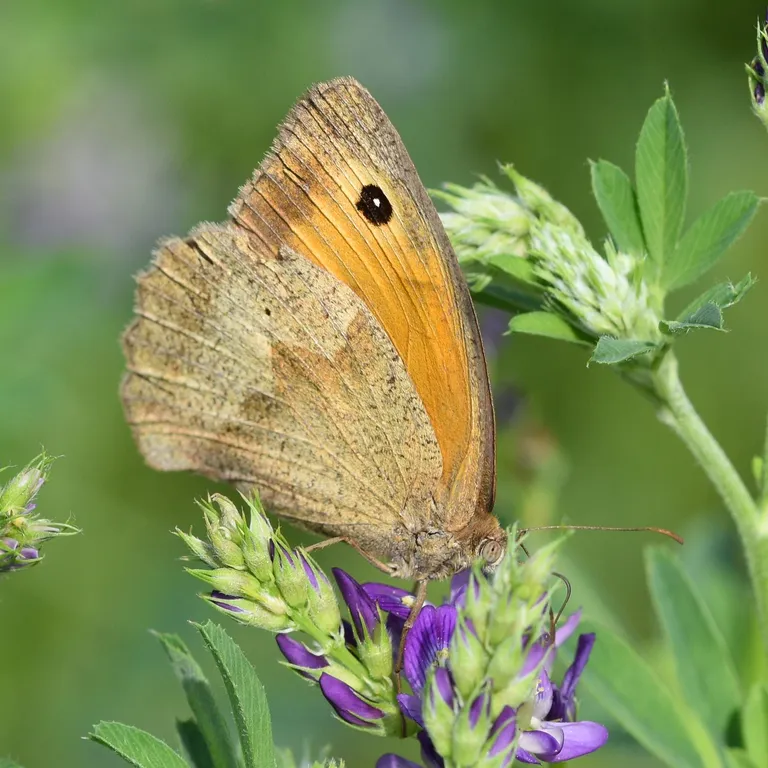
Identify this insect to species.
Maniola jurtina
